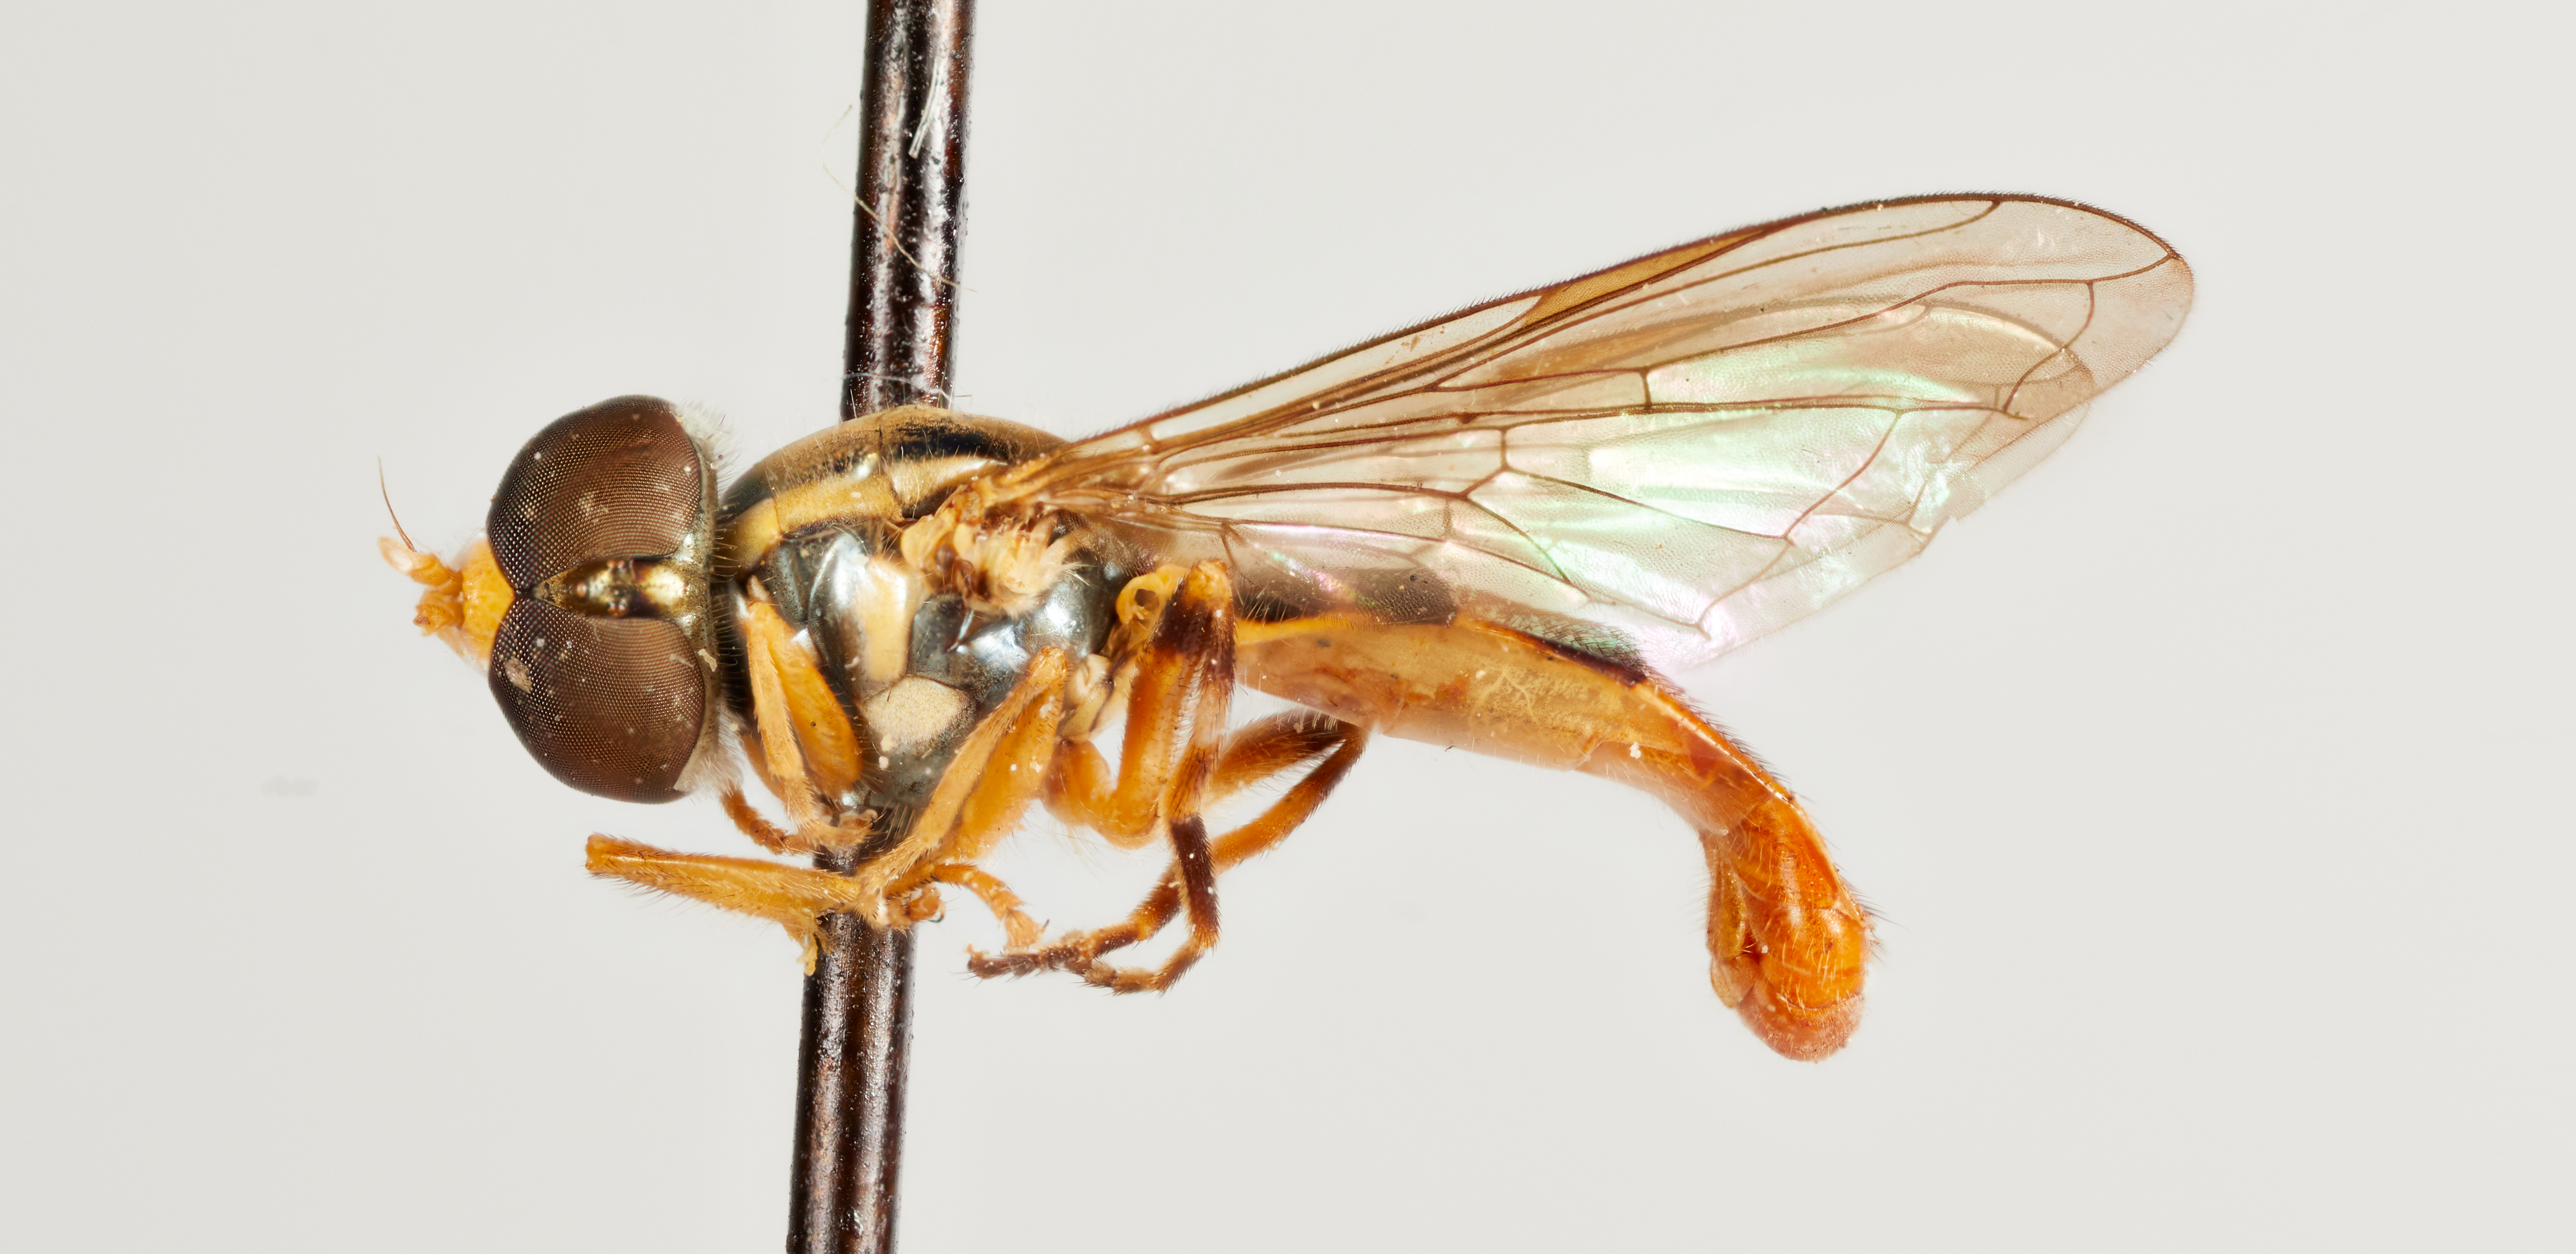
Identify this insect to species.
Toxomerus floralis
